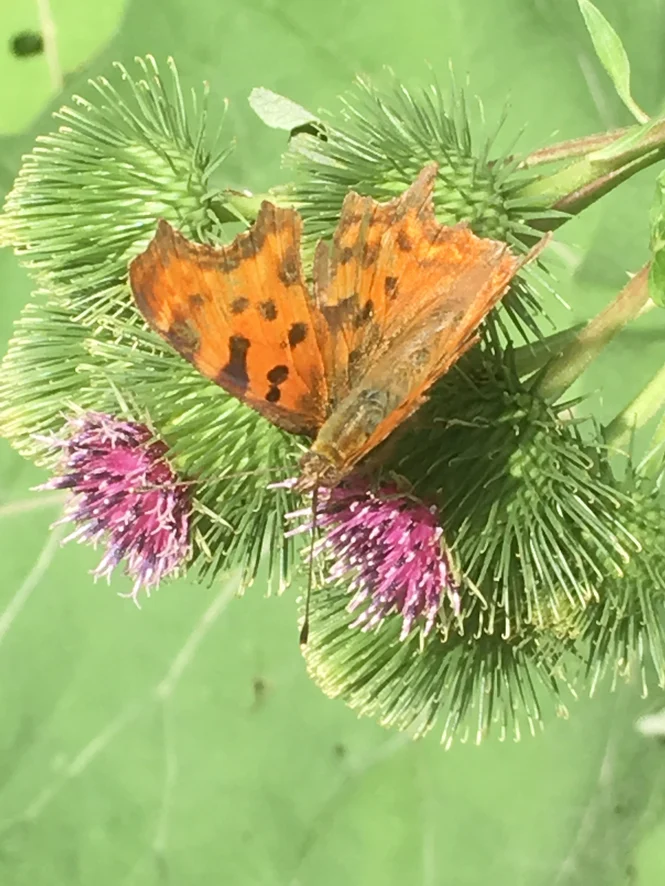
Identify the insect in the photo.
Polygonia c-album
